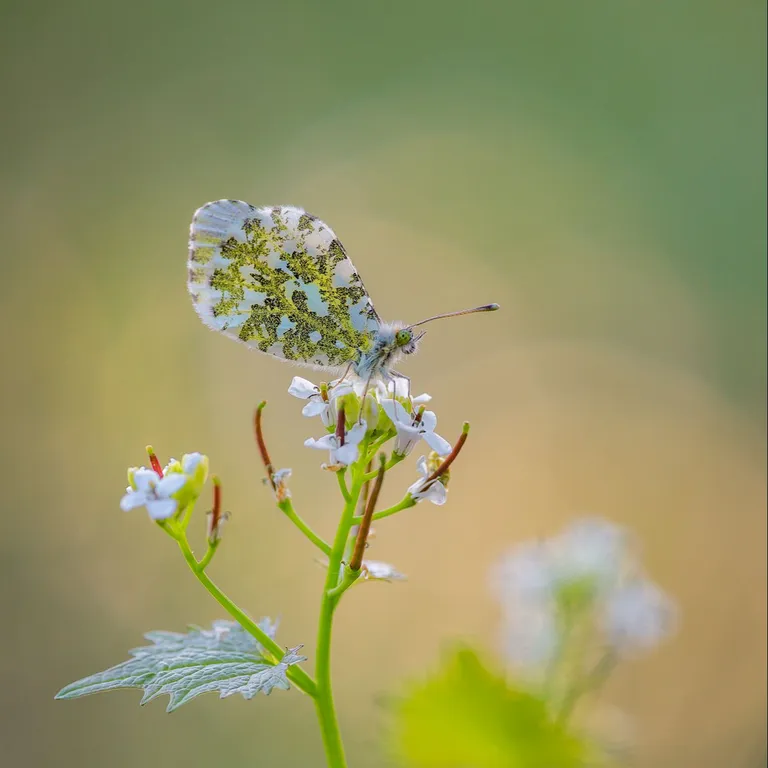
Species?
Anthocharis cardamines
